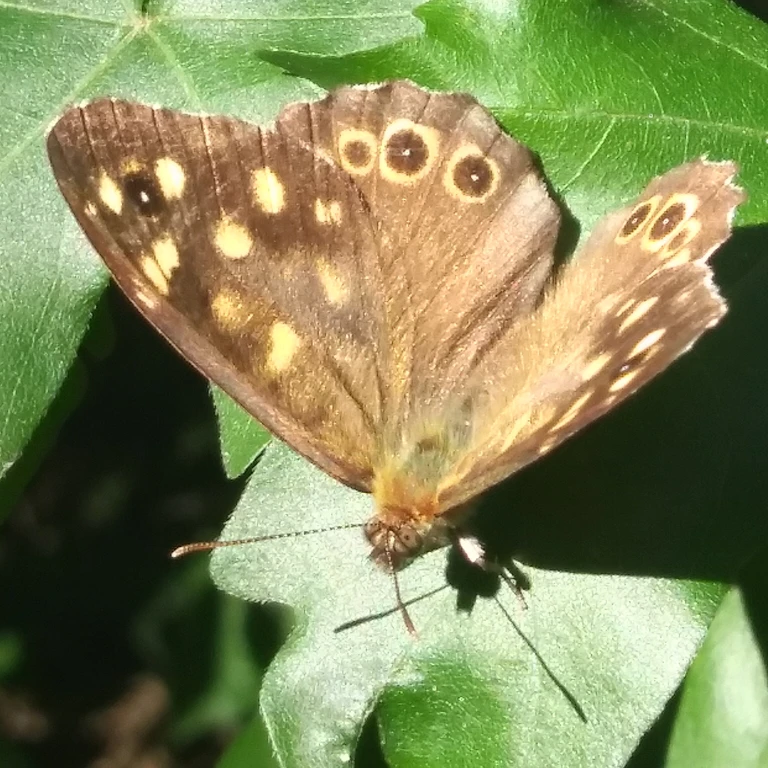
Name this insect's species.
Pararge aegeria
